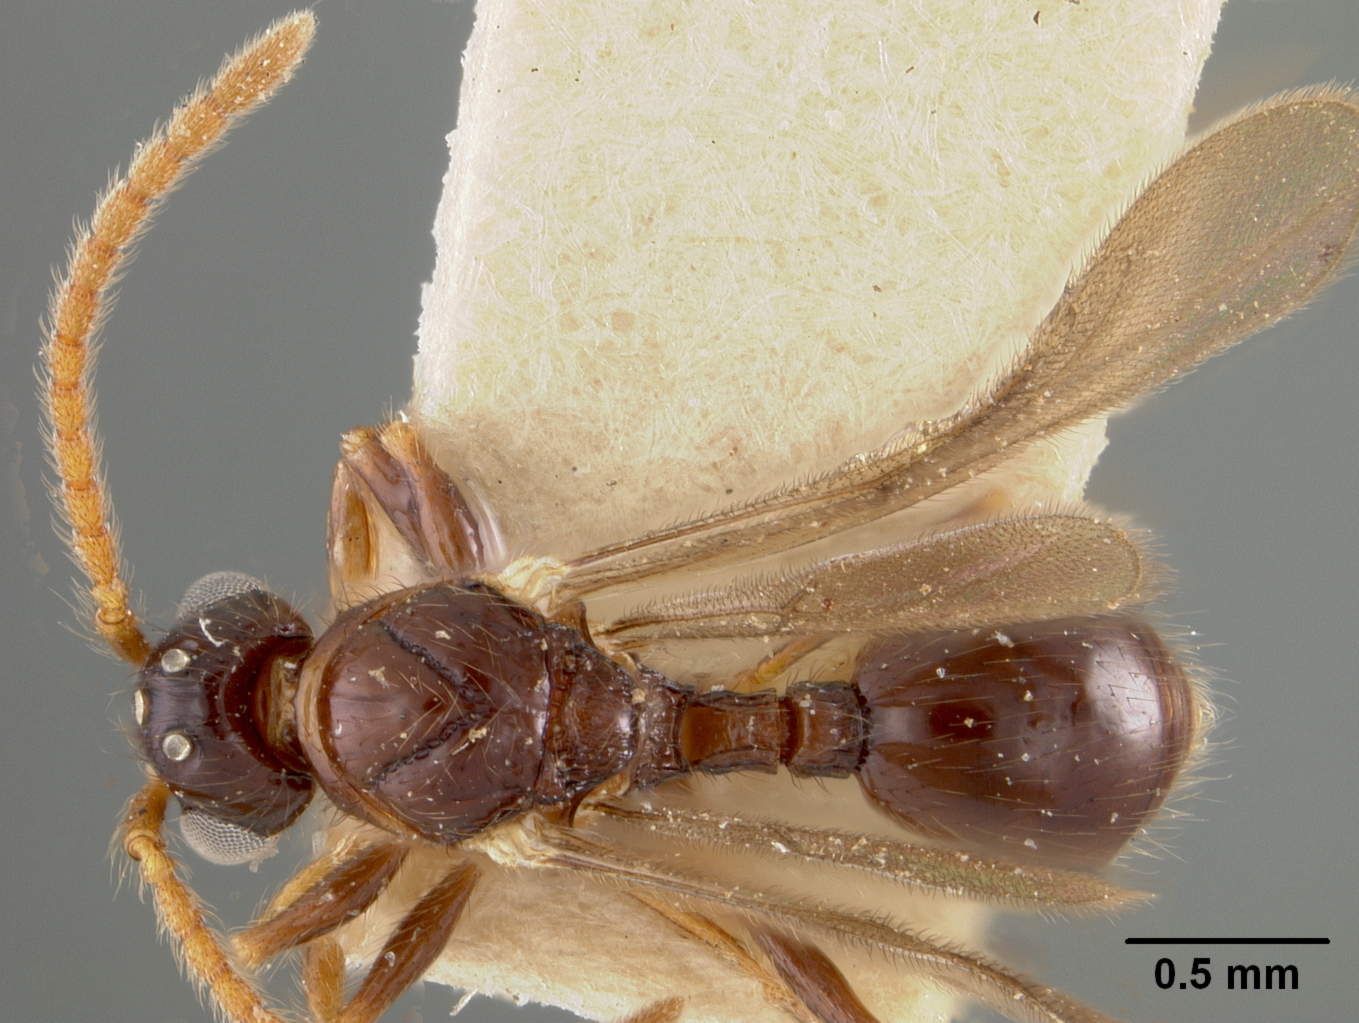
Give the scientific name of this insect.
Myrmecina modesta
